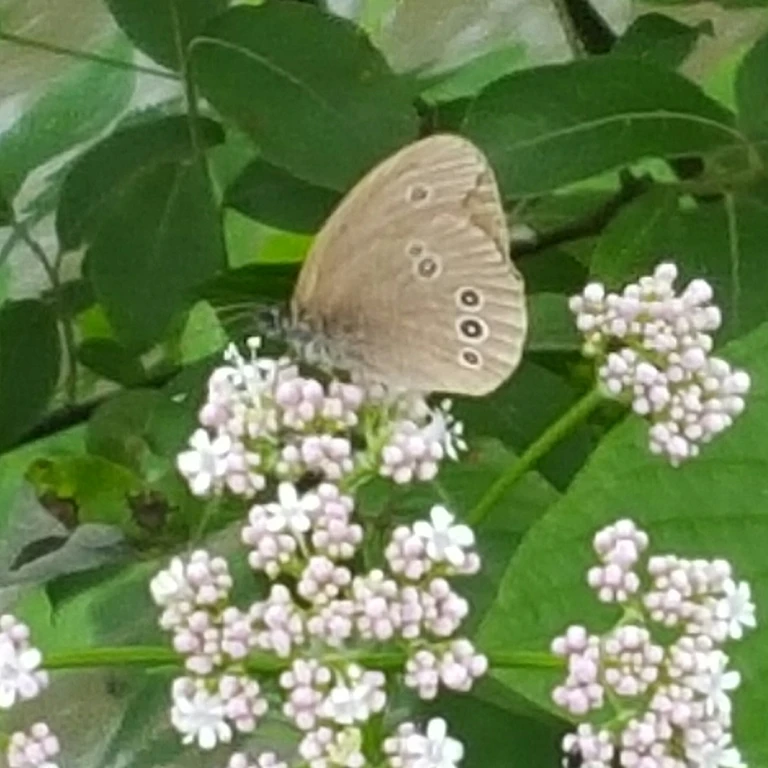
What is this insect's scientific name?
Aphantopus hyperantus
